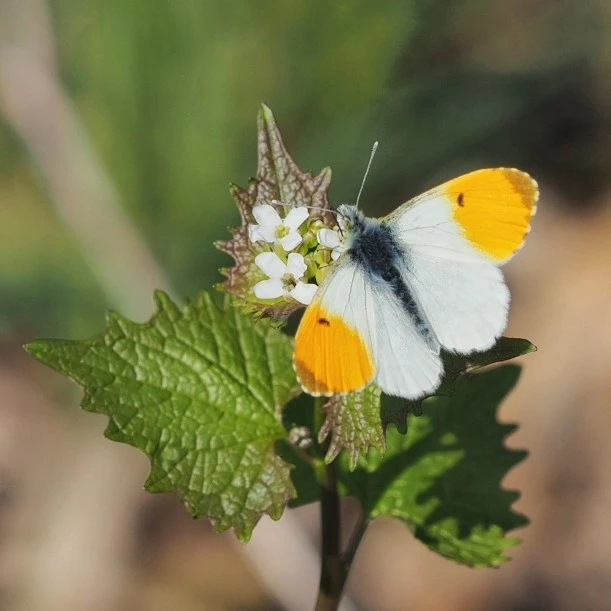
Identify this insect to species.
Anthocharis cardamines
